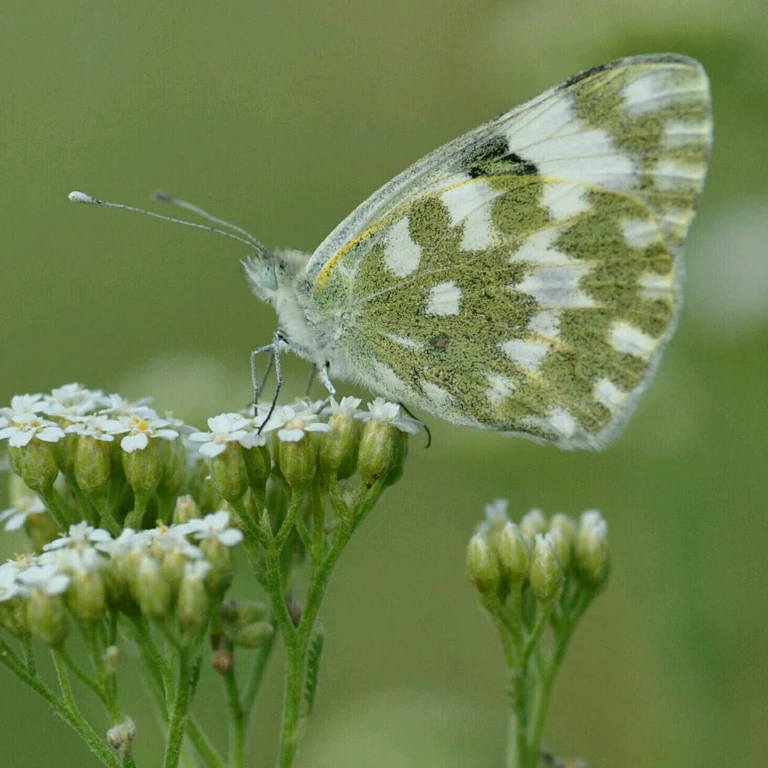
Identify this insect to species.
Pontia edusa
